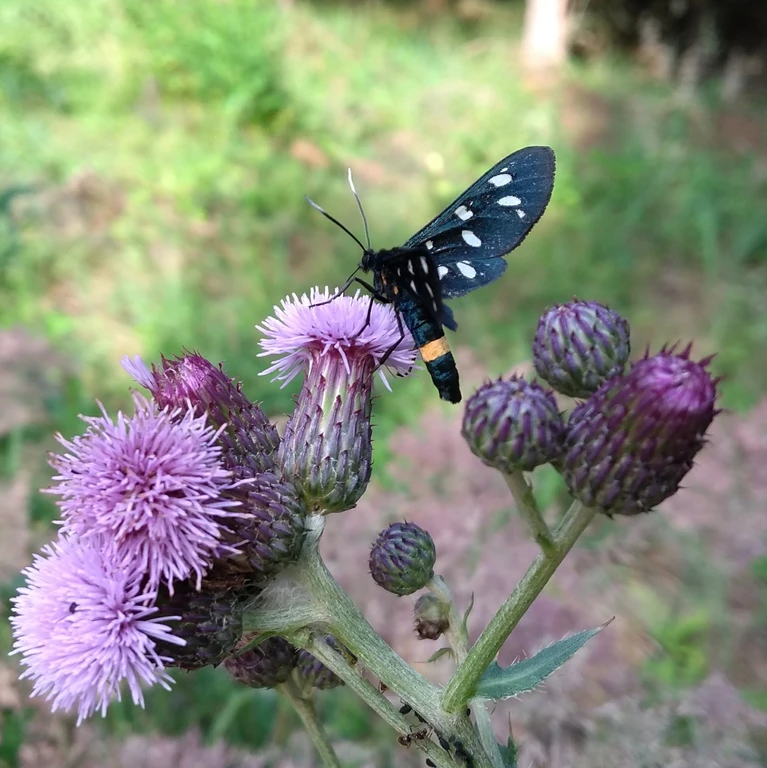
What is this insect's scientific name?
Amata phegea
